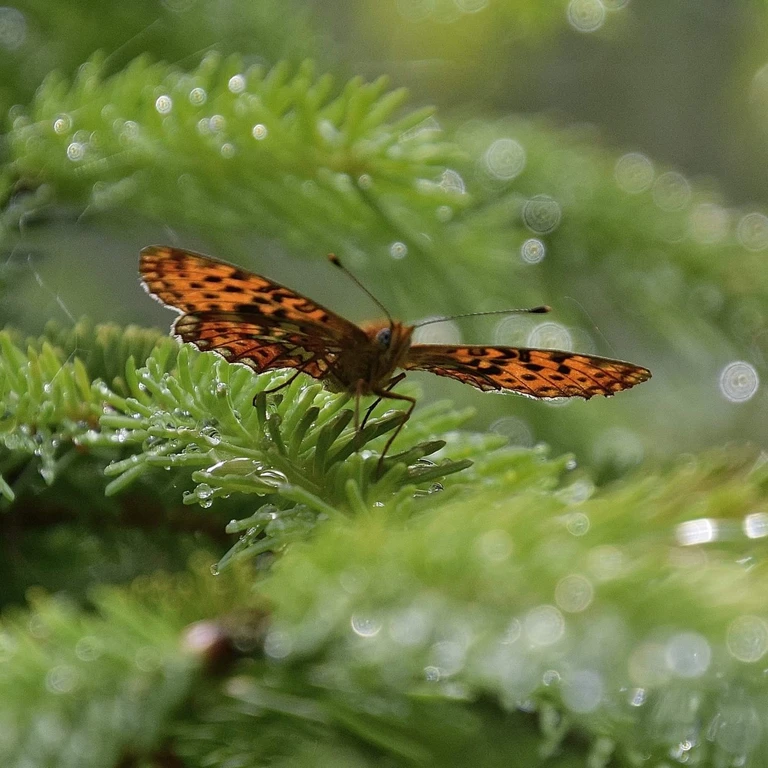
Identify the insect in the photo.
Boloria euphrosyne (also Clossiana euphrosyne)
